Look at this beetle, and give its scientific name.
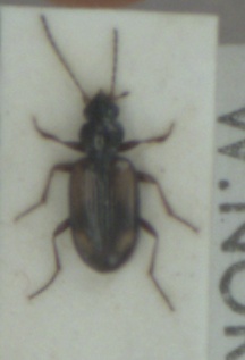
Bembidion femoratum
